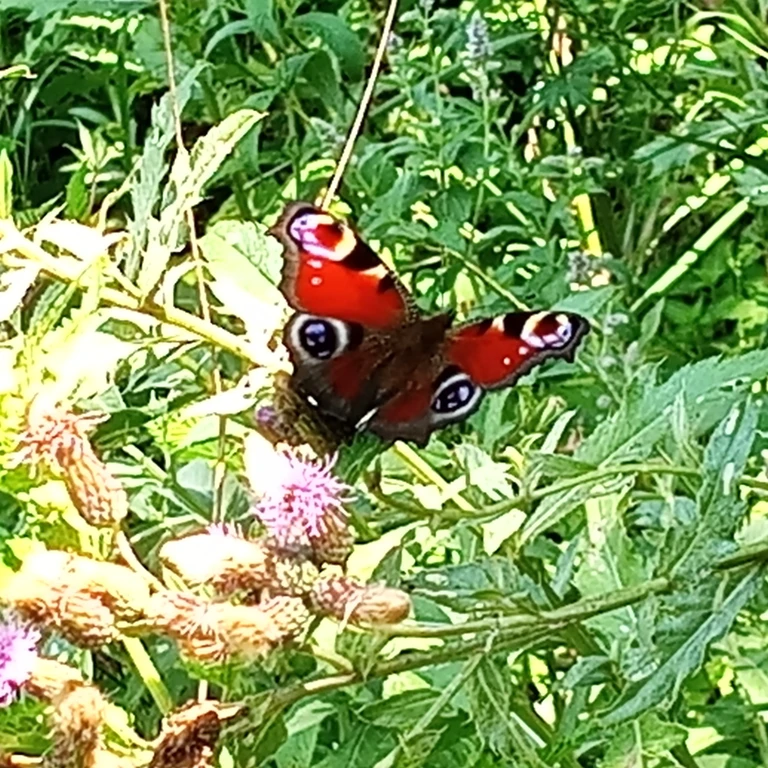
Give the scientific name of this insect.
Aglais io
